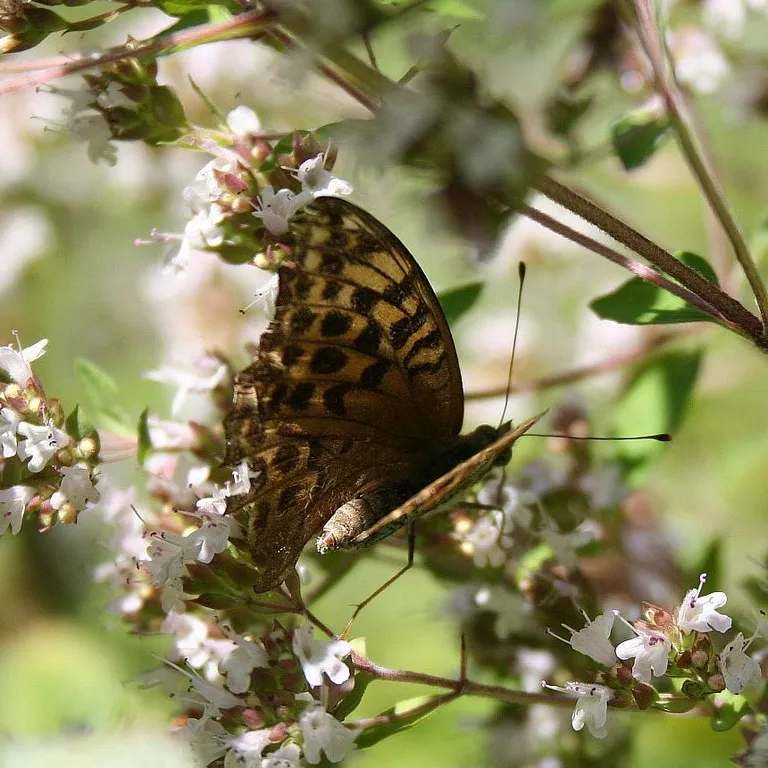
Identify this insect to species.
Argynnis paphia
